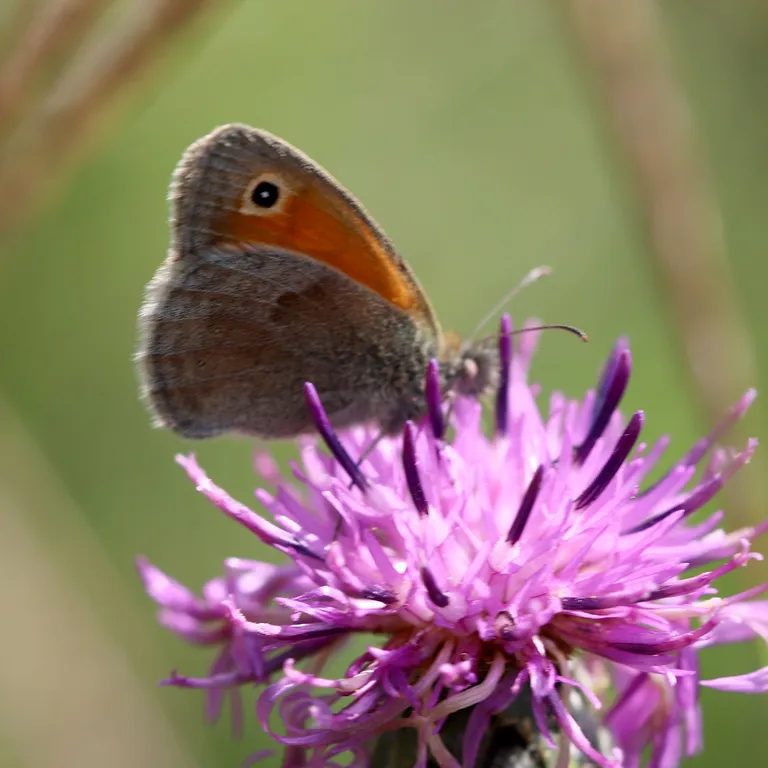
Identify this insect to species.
Coenonympha pamphilus
